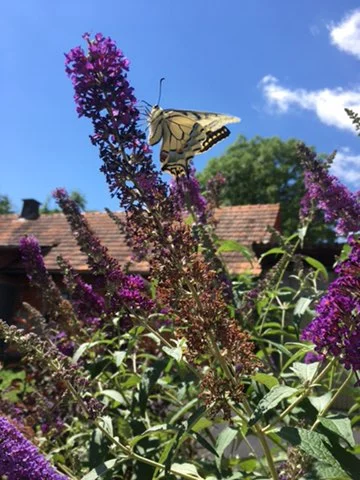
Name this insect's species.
Papilio machaon
